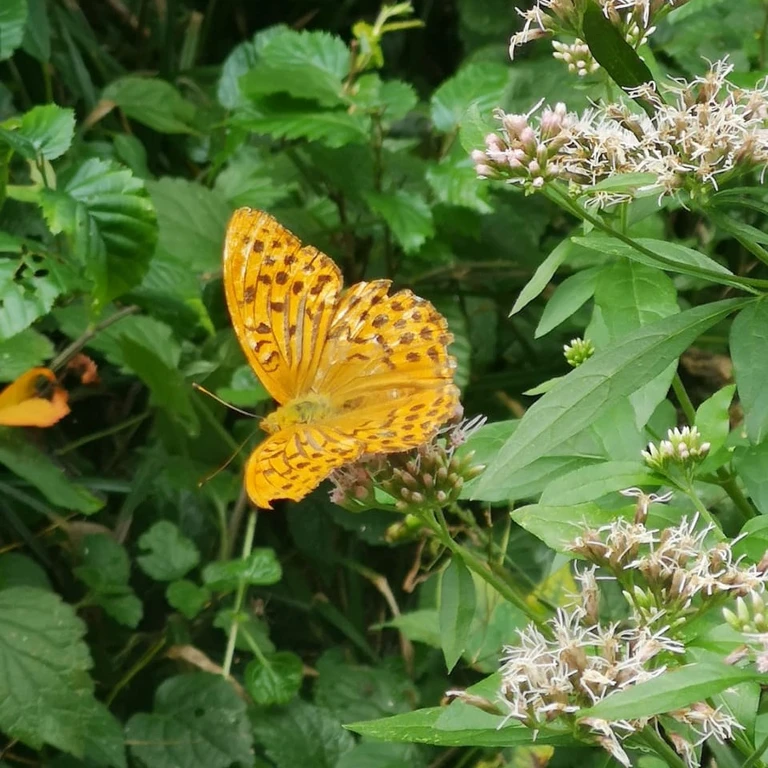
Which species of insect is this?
Argynnis paphia
